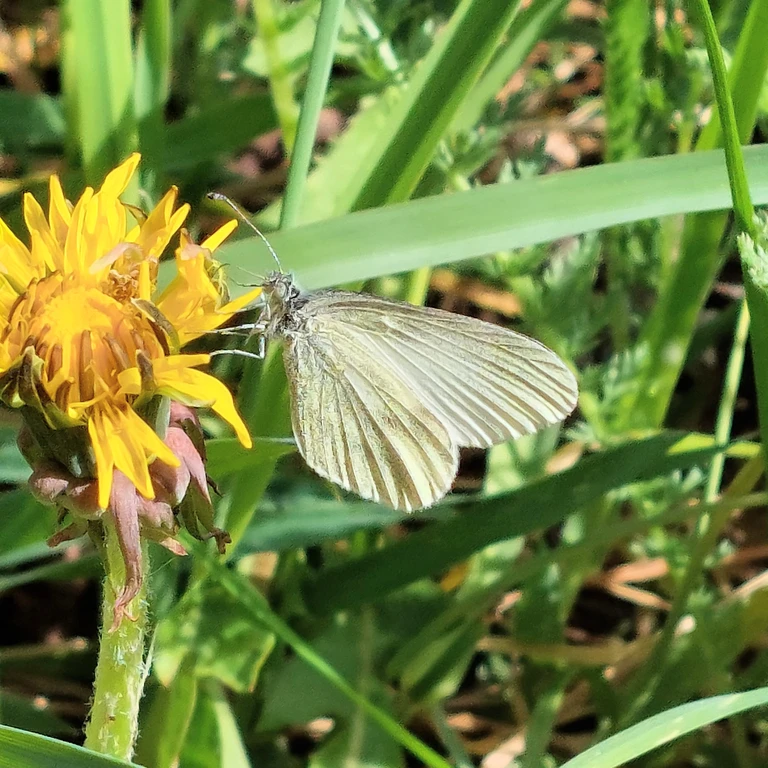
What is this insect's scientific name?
Leptidea sinapis/juvernica
